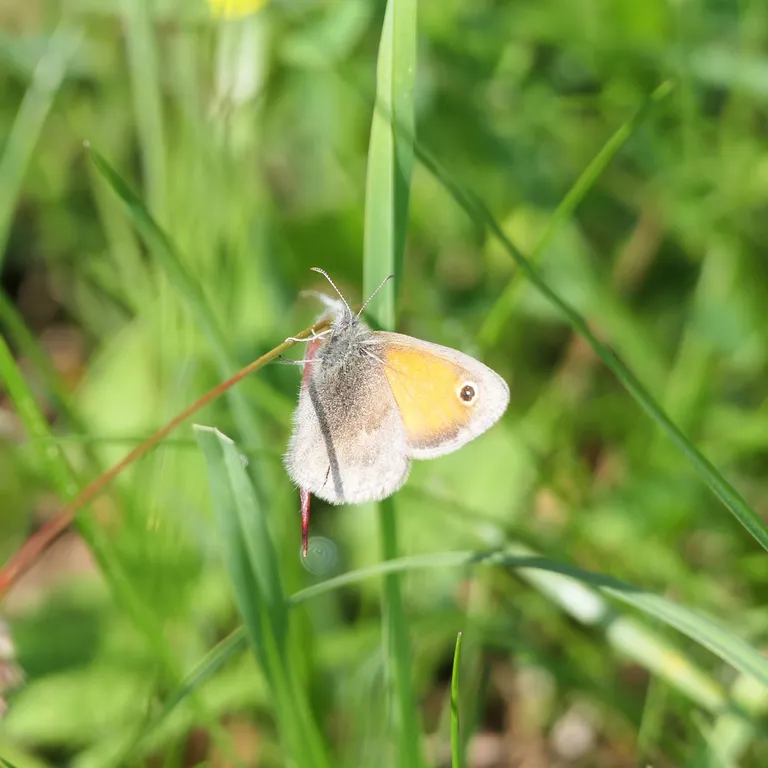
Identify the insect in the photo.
Coenonympha pamphilus
